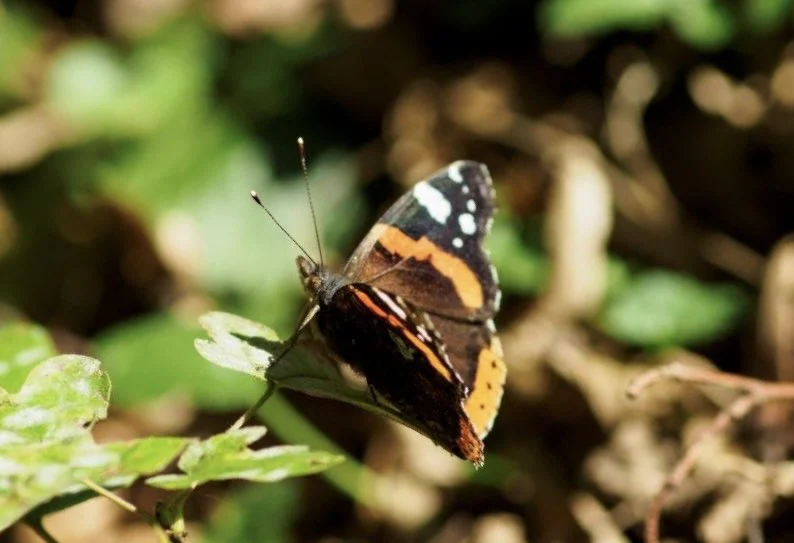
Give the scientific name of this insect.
Vanessa atalanta
